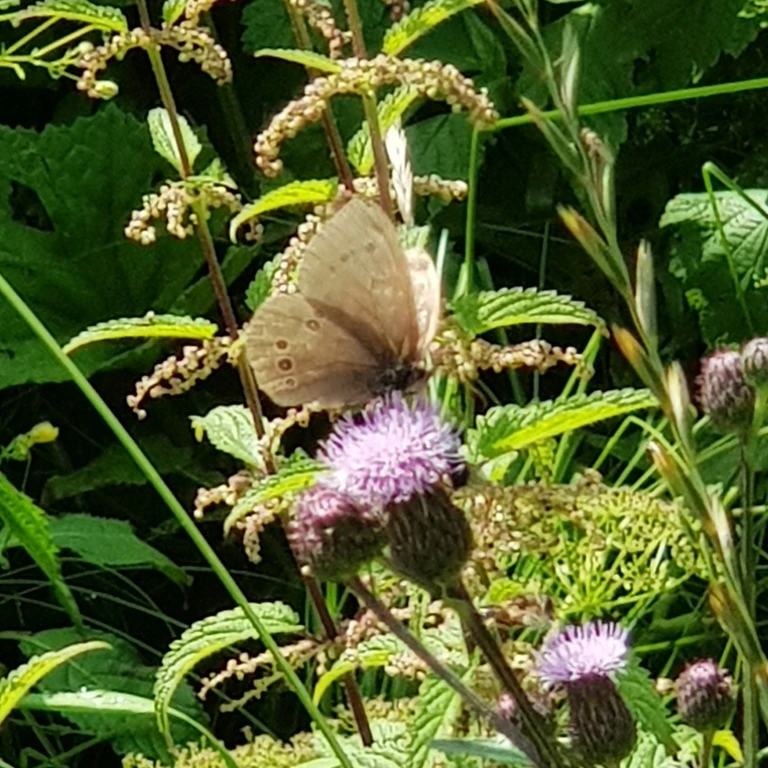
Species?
Aphantopus hyperantus
